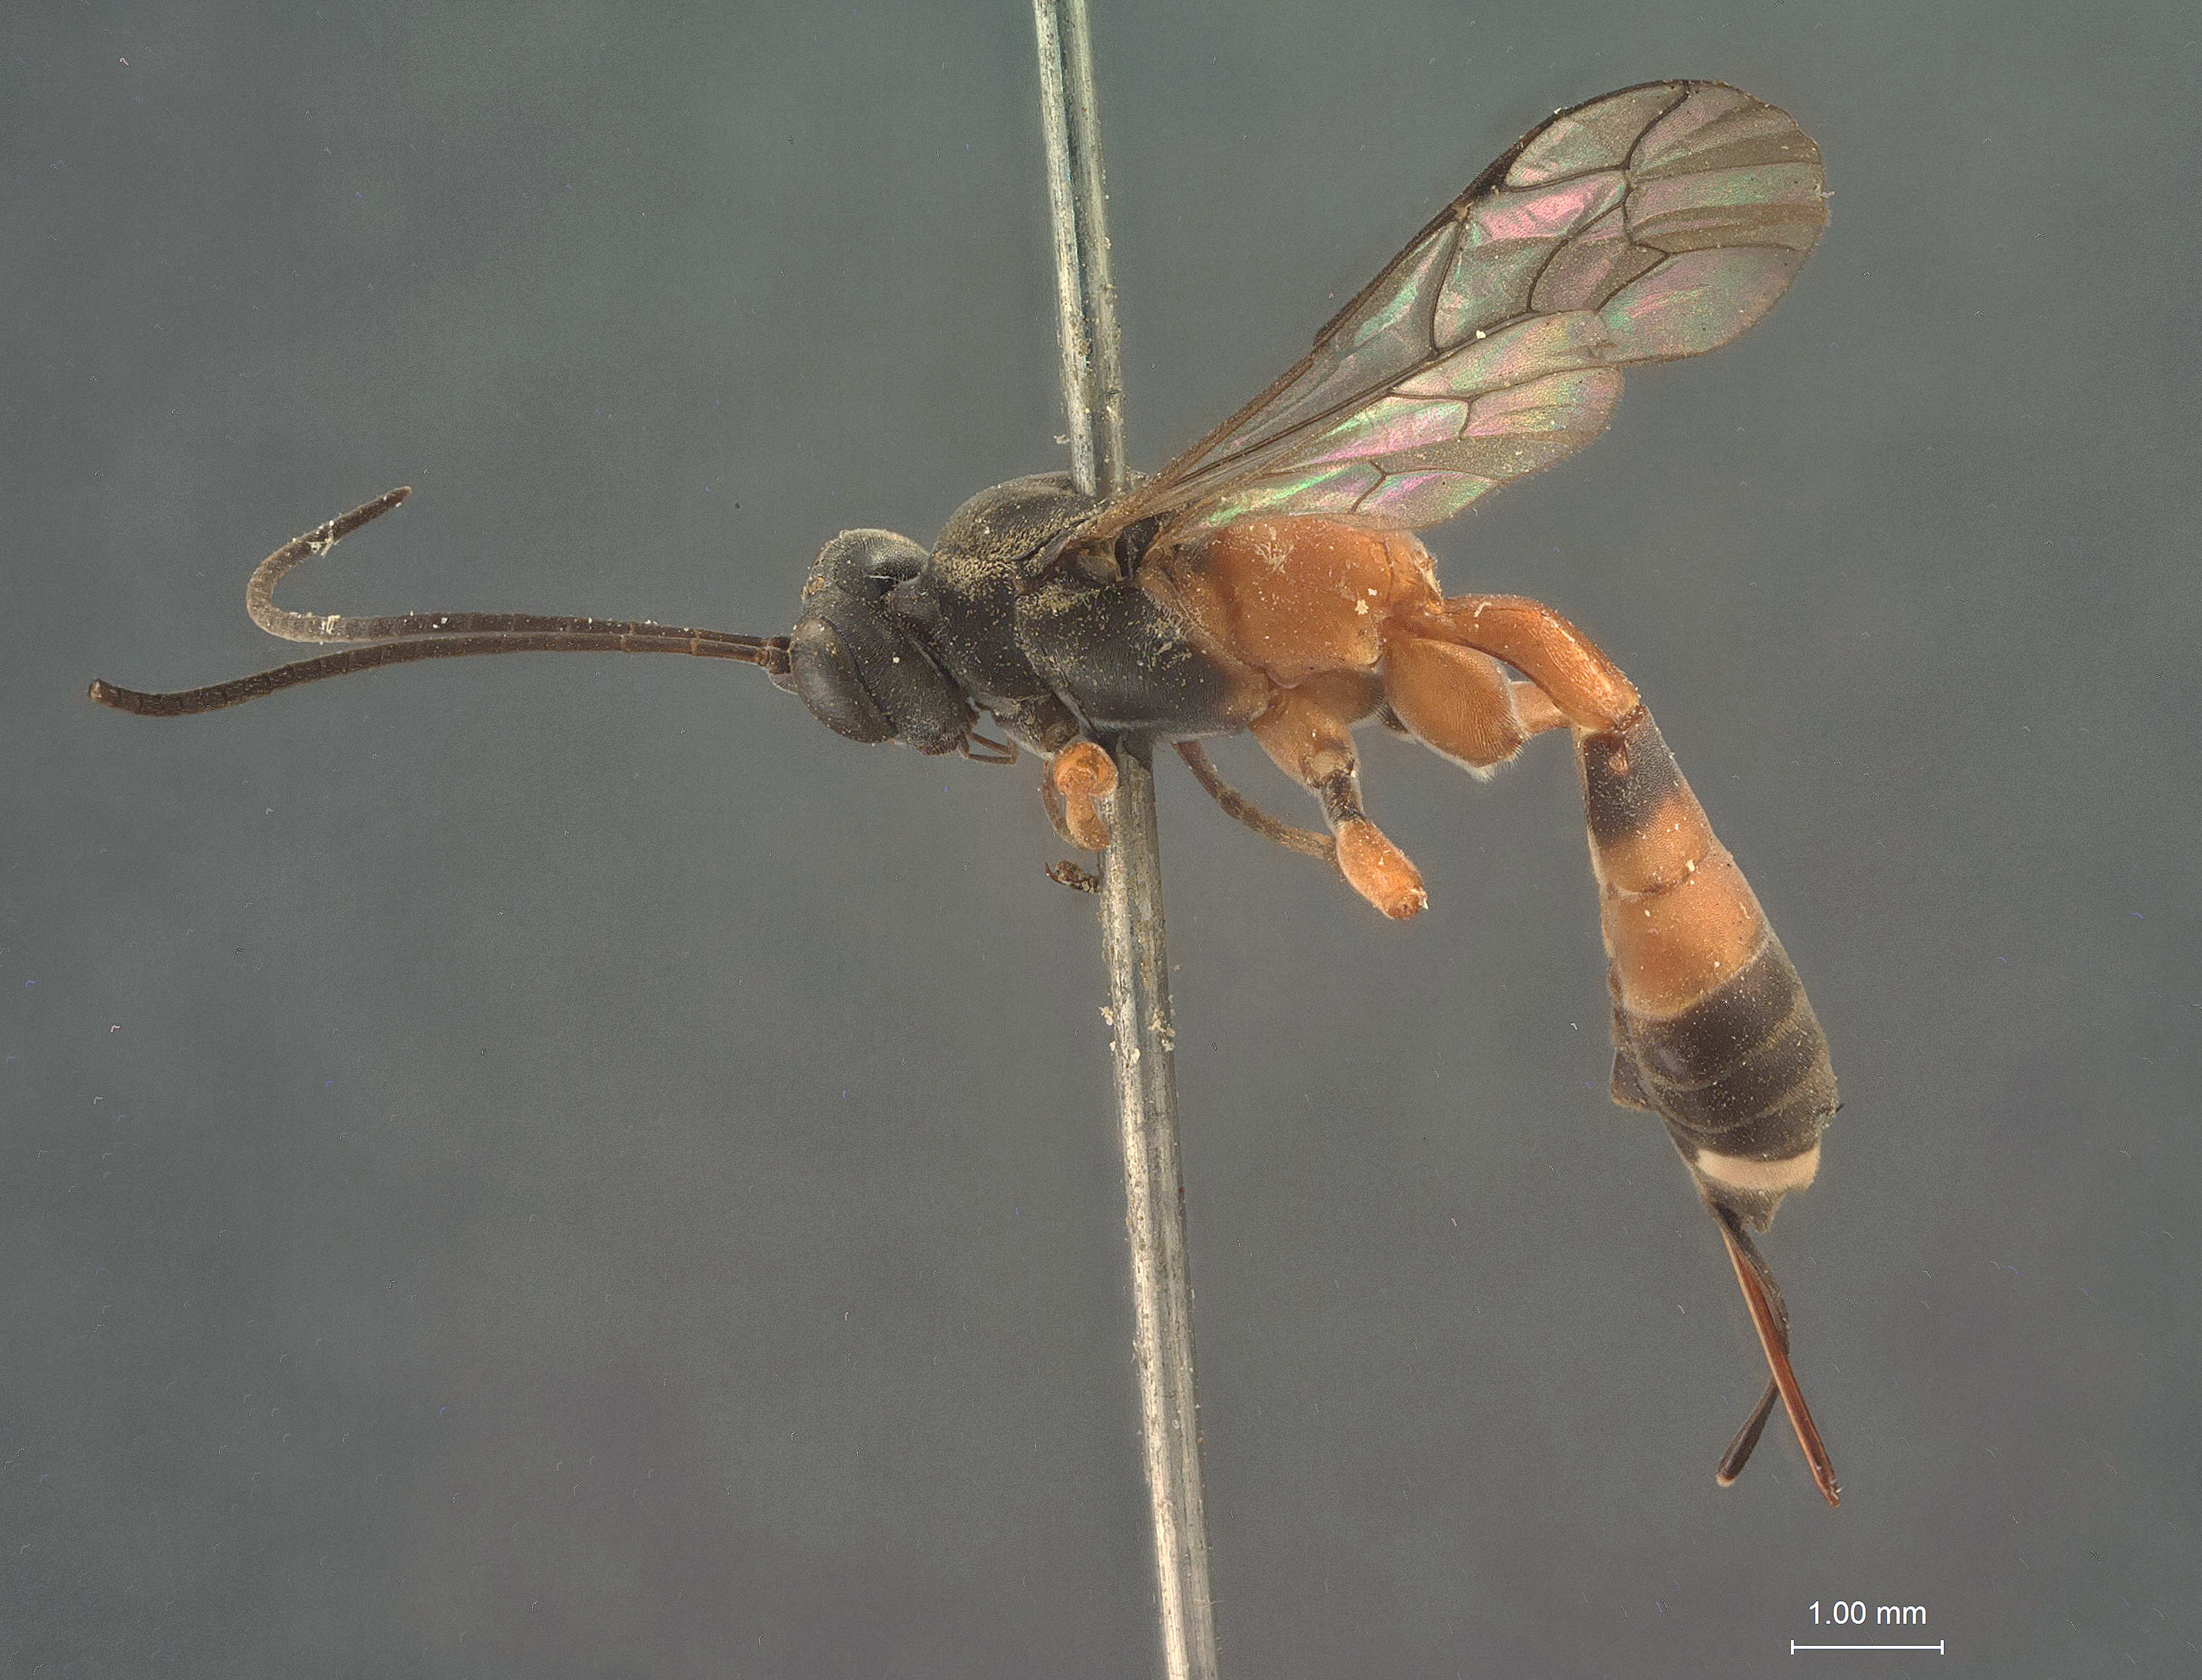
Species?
Eripternimorpha scirpophagae
